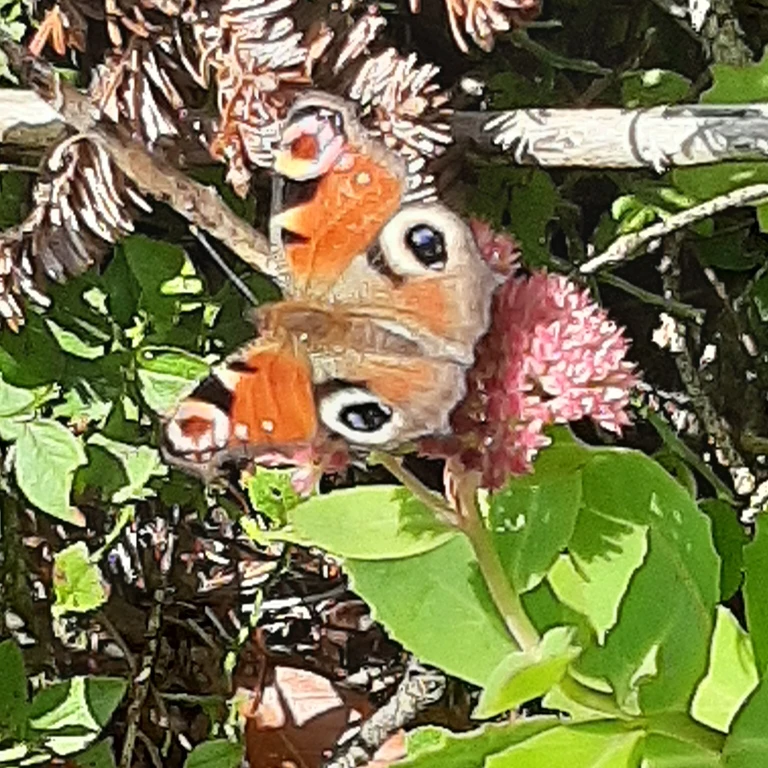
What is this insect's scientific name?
Aglais io
